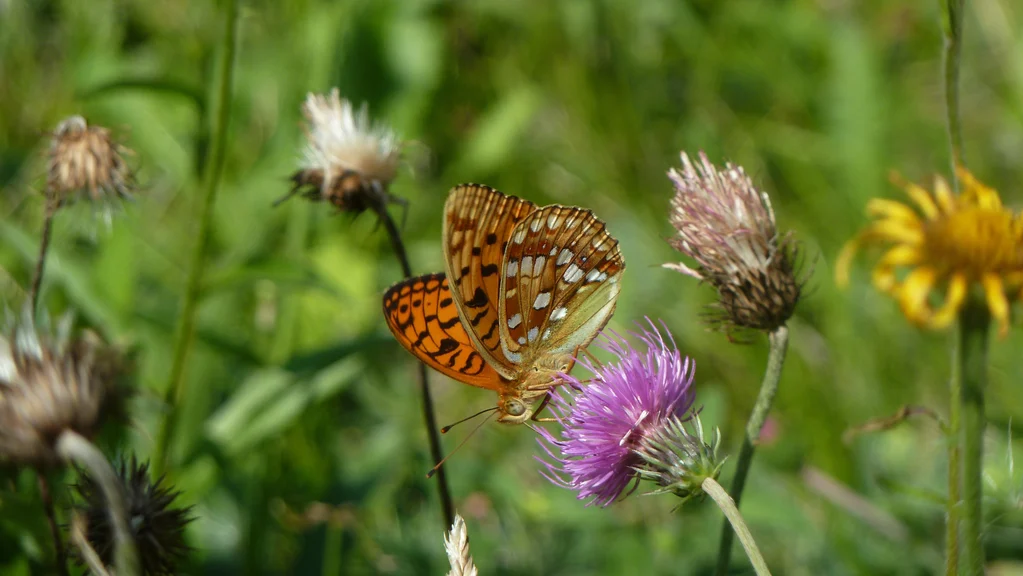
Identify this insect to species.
Fabriciana adippe
